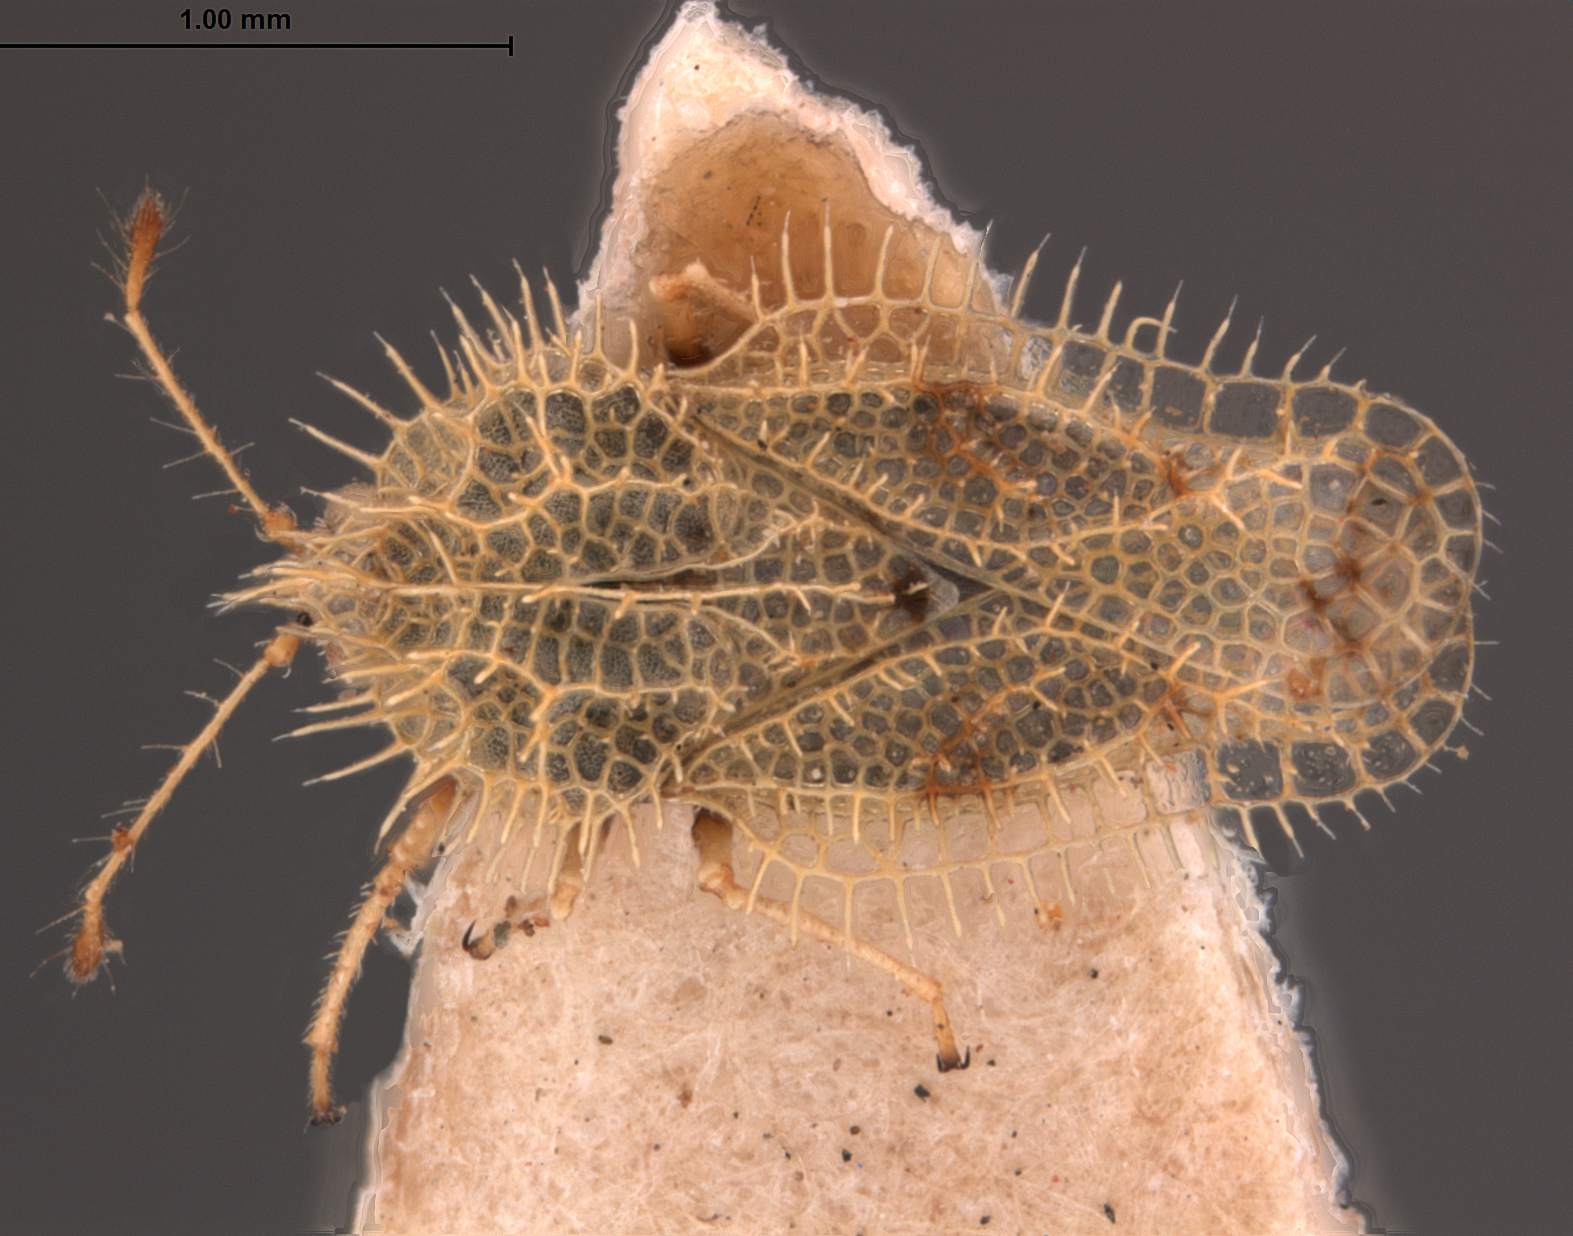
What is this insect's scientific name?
Urentius abutilinus
